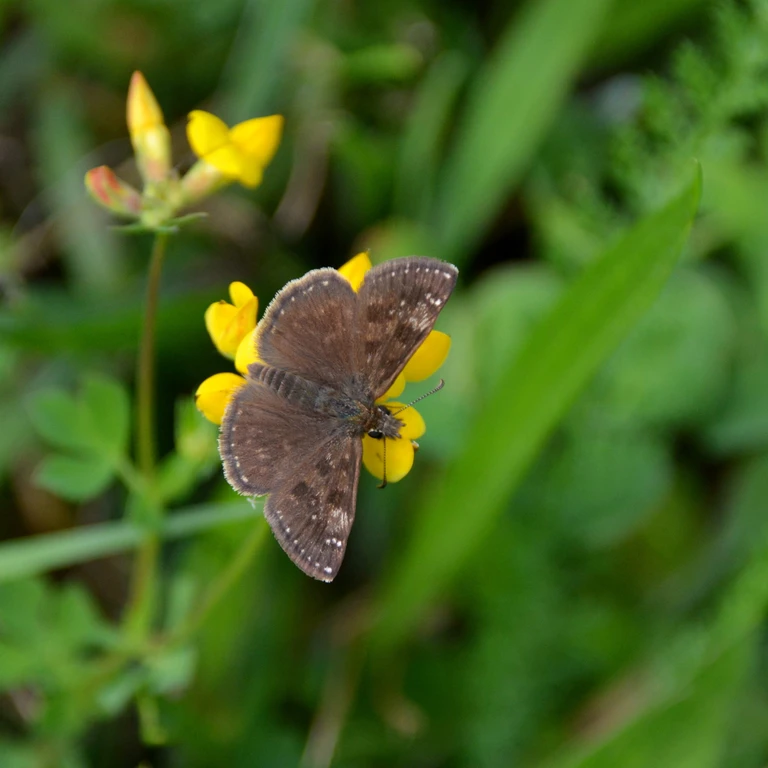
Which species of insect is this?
Erynnis tages
